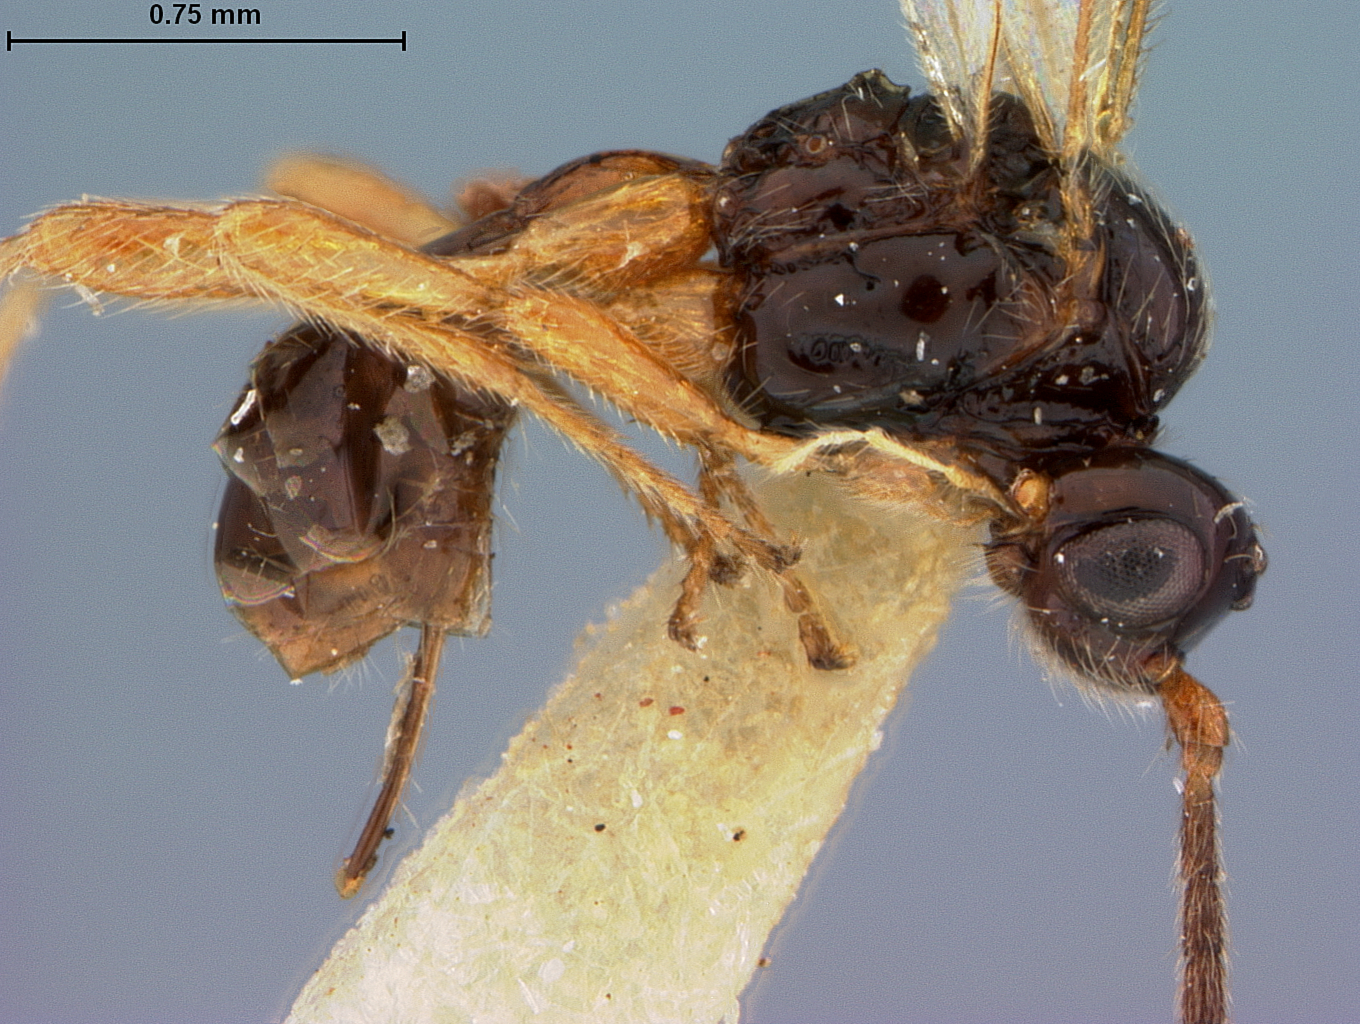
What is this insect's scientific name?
Synaldis segmentata
